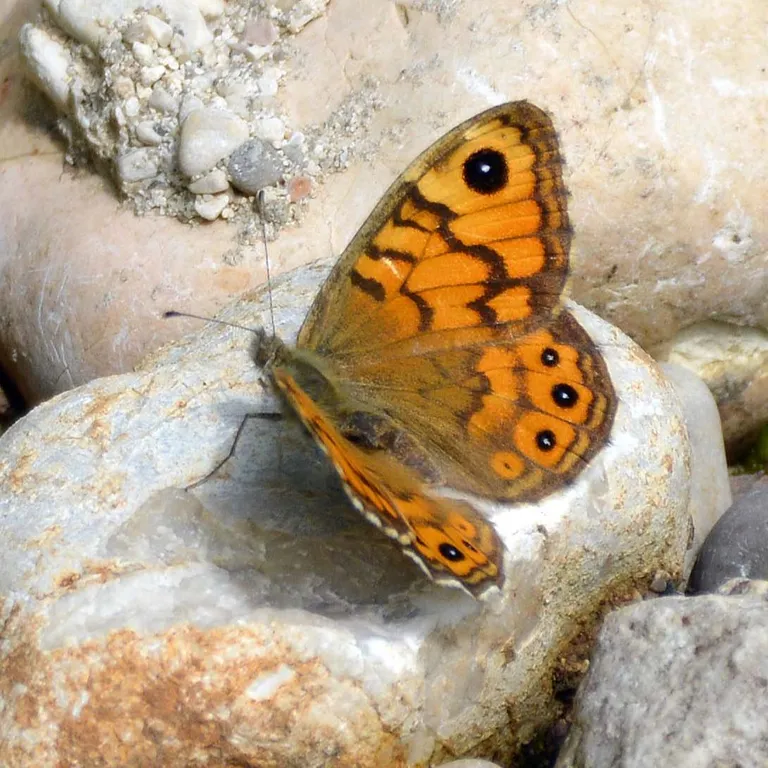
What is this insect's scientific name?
Lasiommata megera (also Pararge megera)
